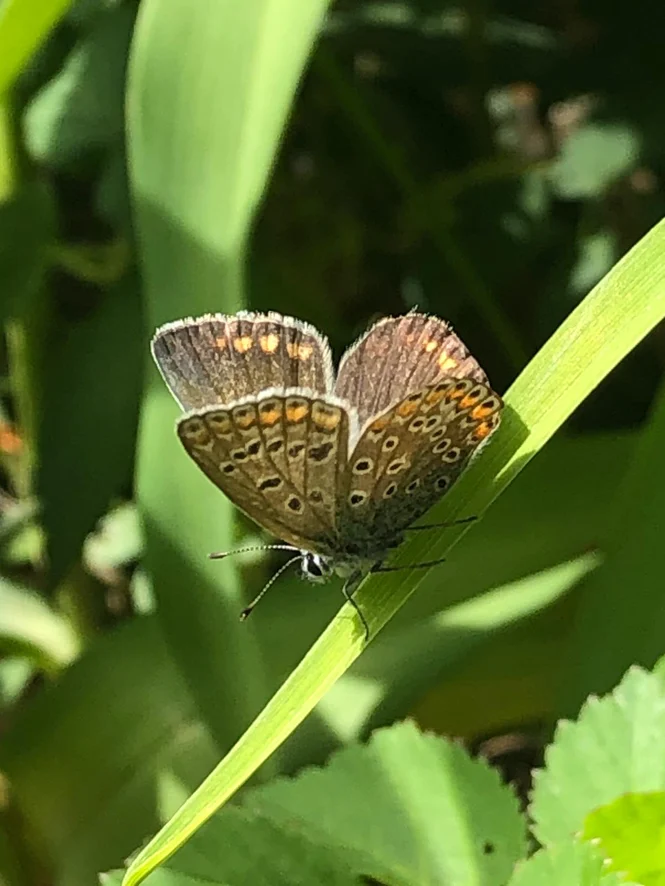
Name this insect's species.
Polyommatus icarus
